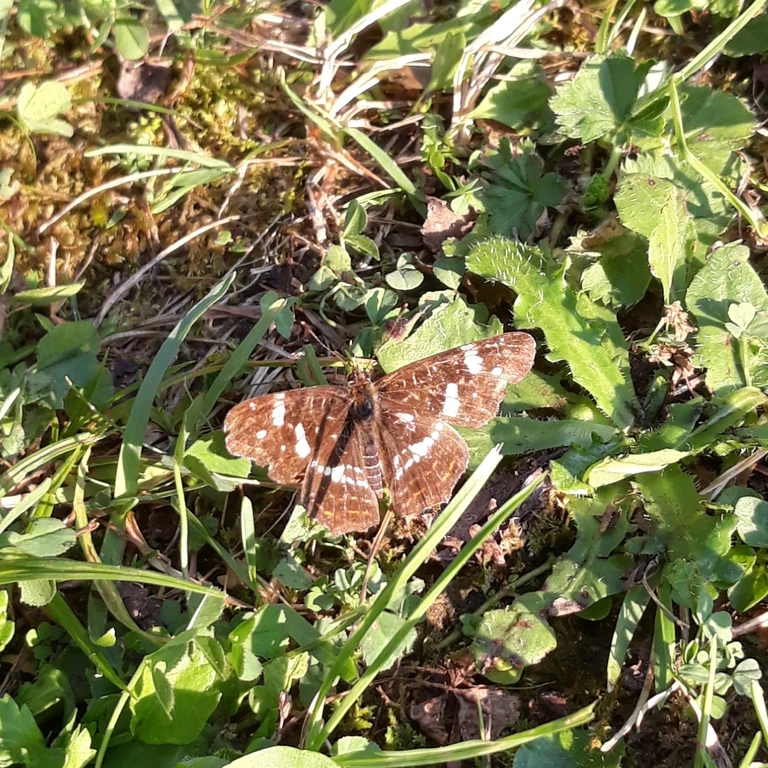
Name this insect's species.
Araschnia levana
